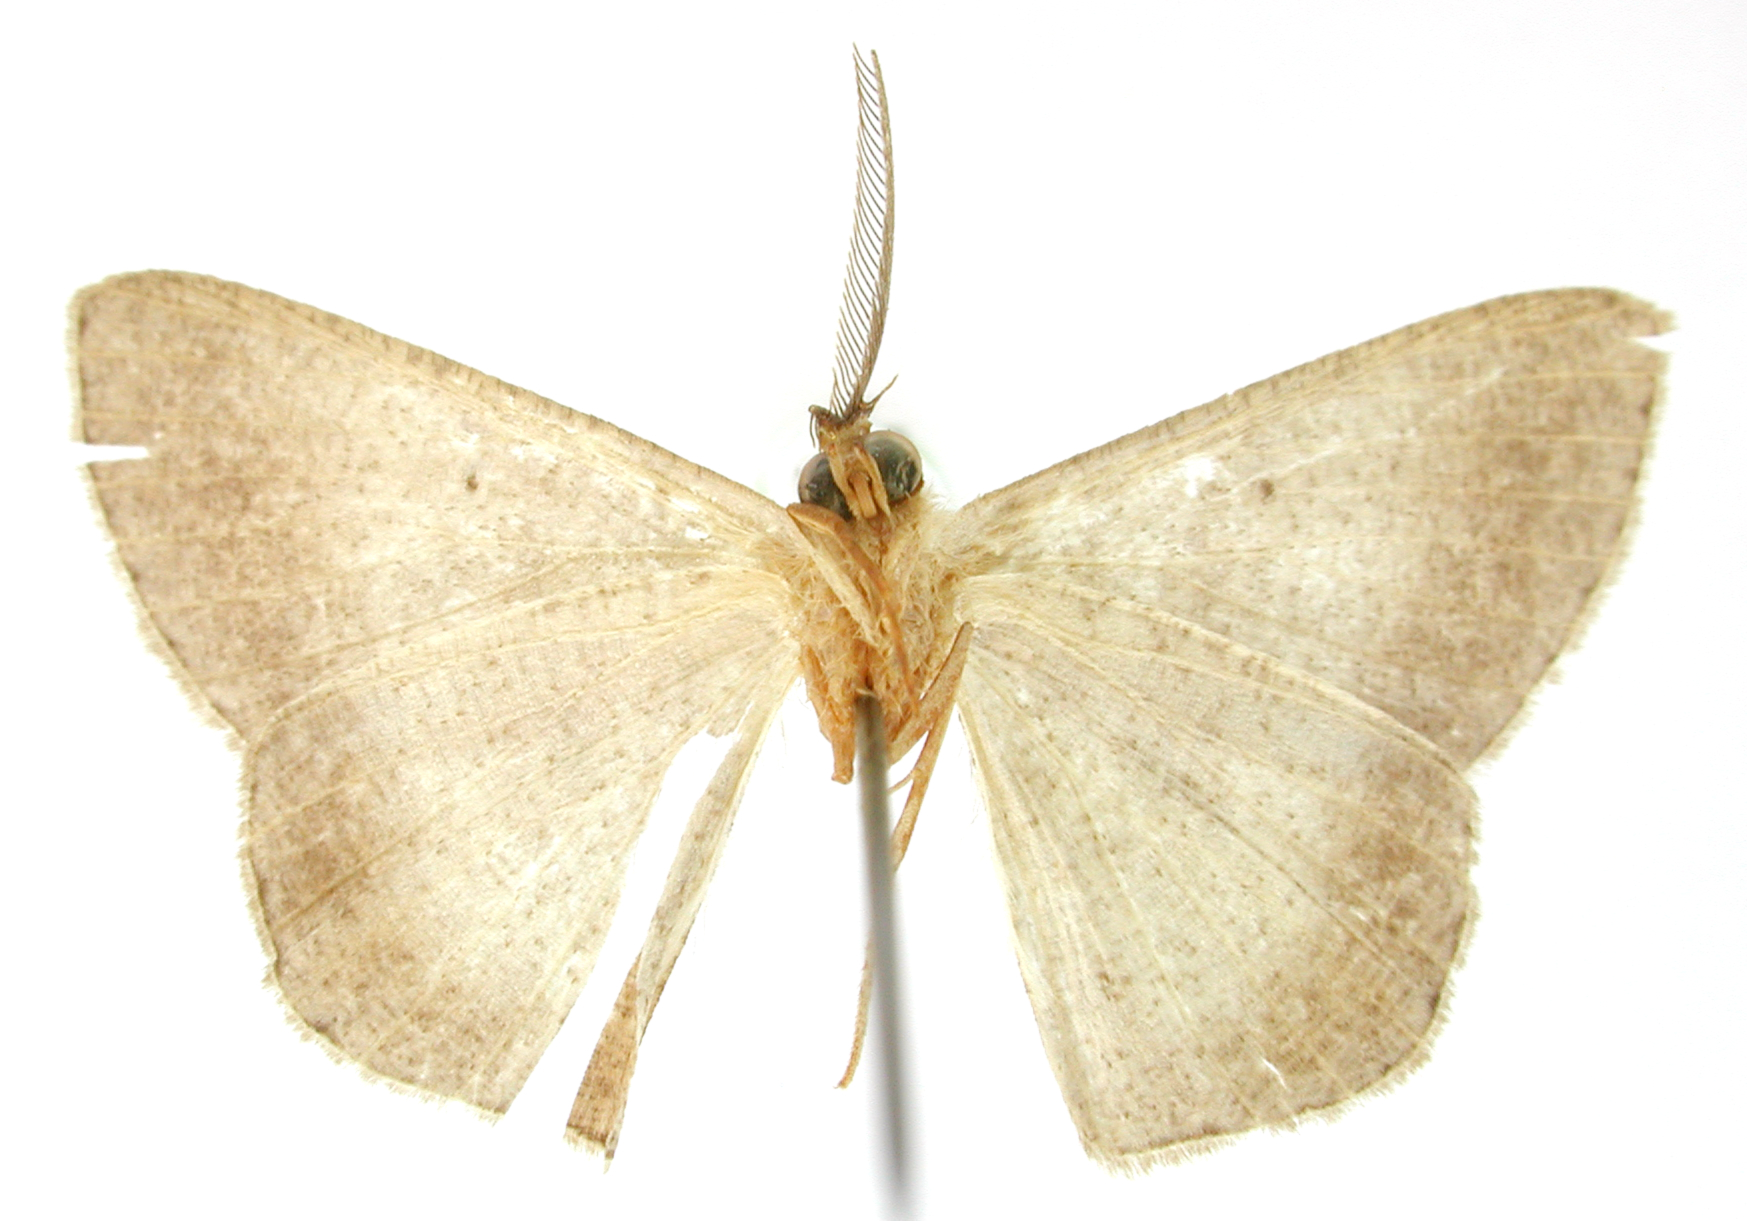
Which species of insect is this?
Casbia alteraria
